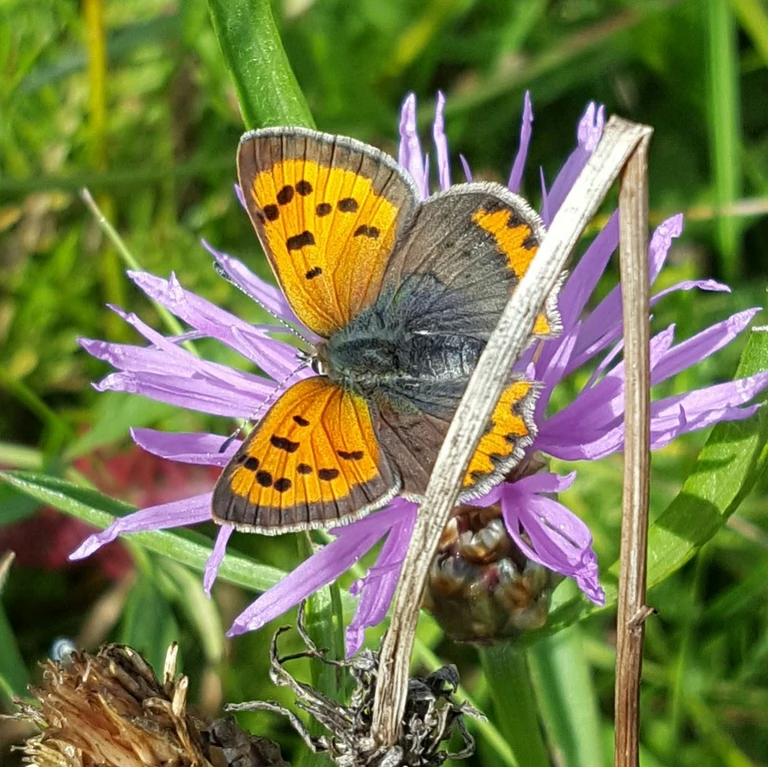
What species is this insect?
Lycaena phlaeas
